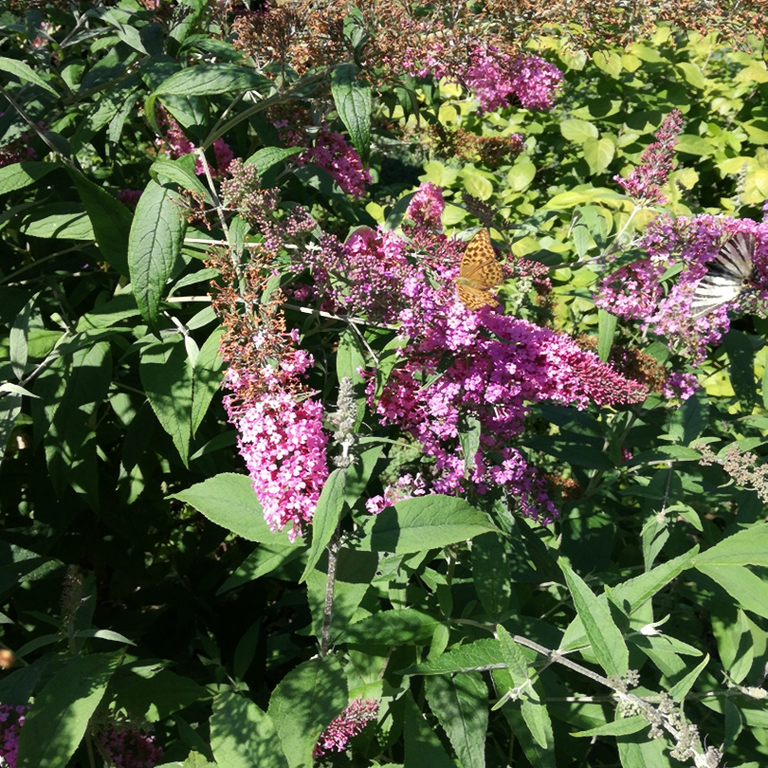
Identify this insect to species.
Argynnis paphia
